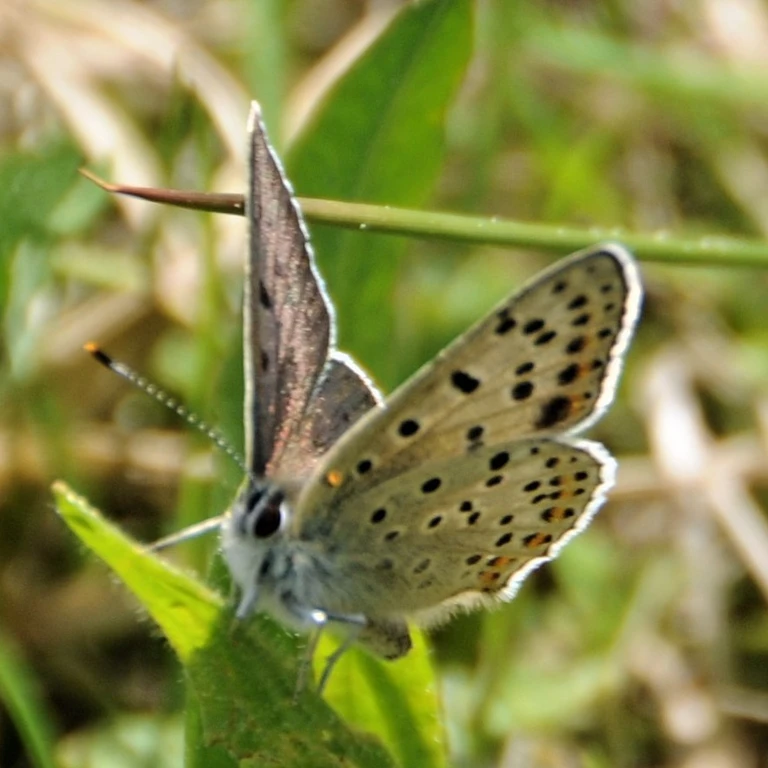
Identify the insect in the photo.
Lycaena tityrus (also Loweia tityrus)
